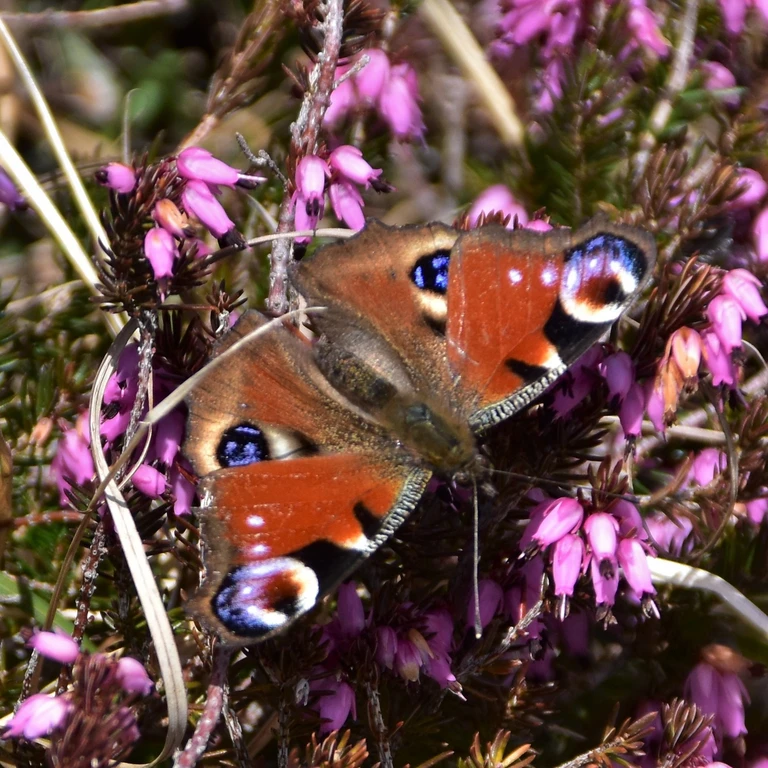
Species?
Aglais io
